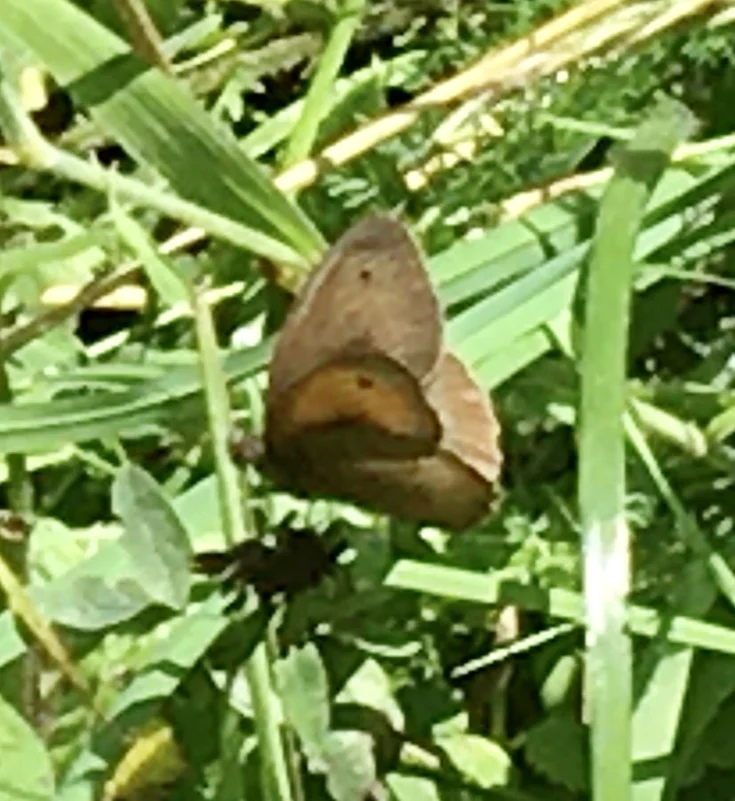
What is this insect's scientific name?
Maniola jurtina
